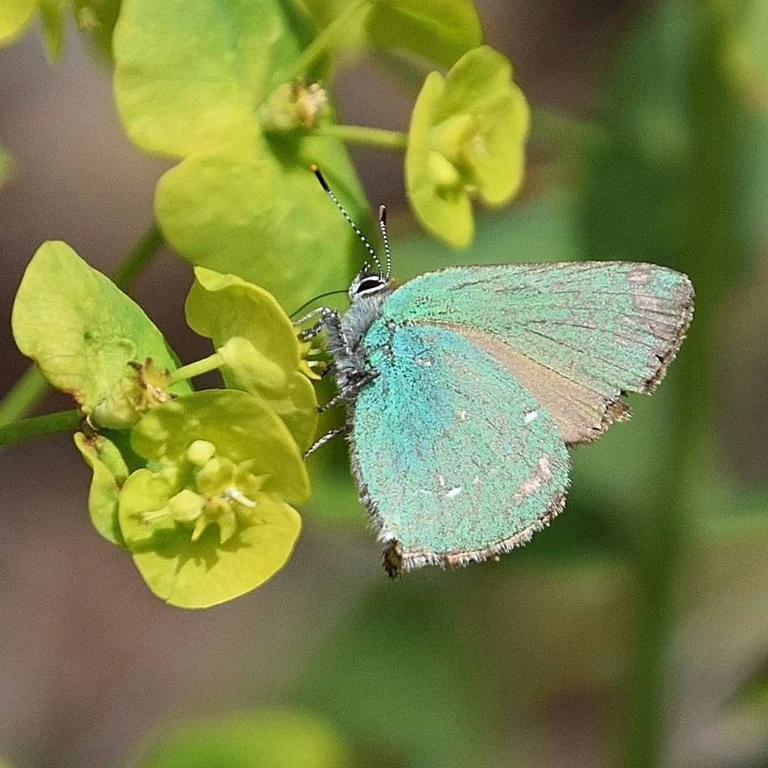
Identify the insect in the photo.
Callophrys rubi
